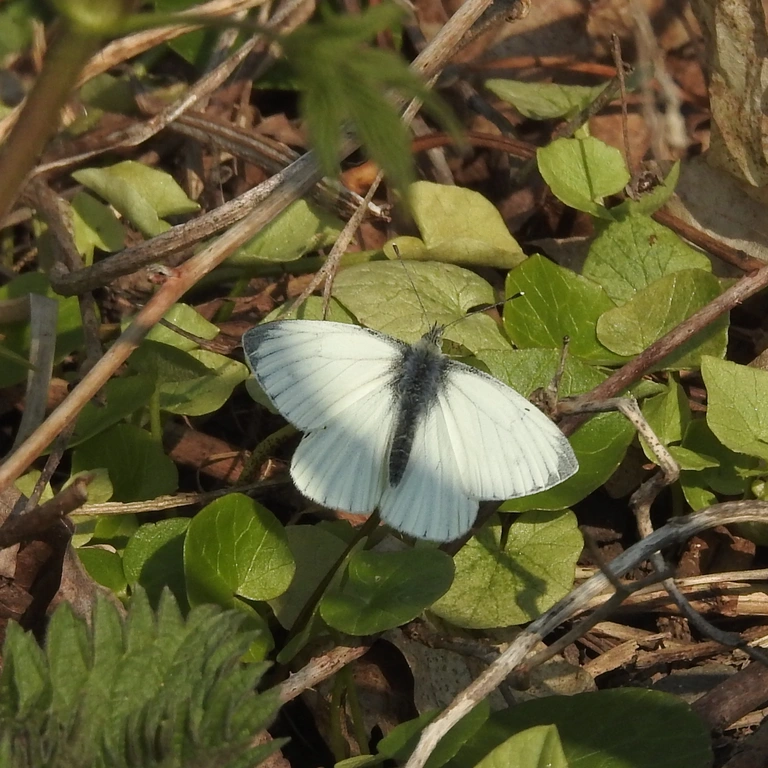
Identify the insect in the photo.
Pieris napi
